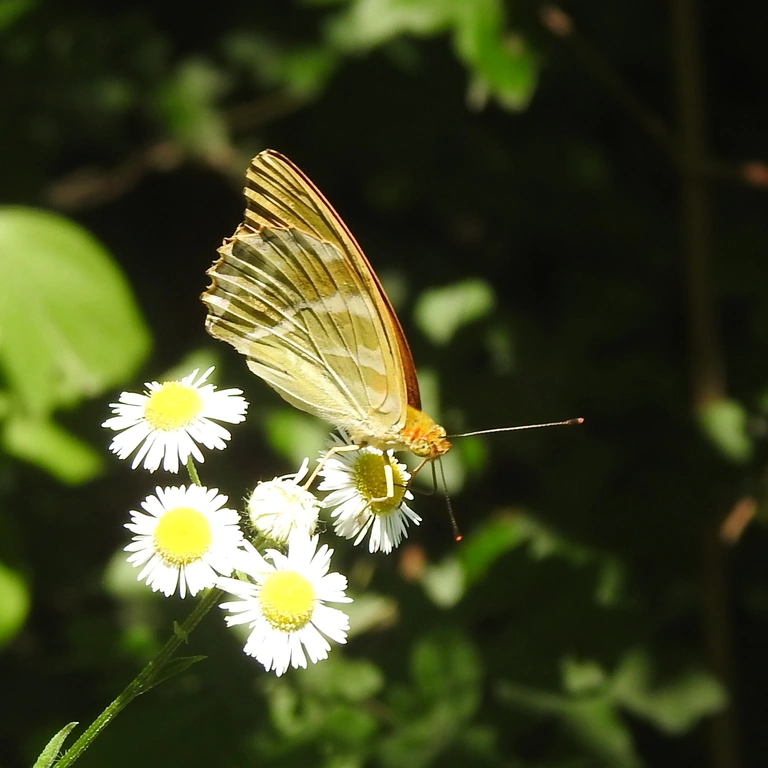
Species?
Argynnis paphia
